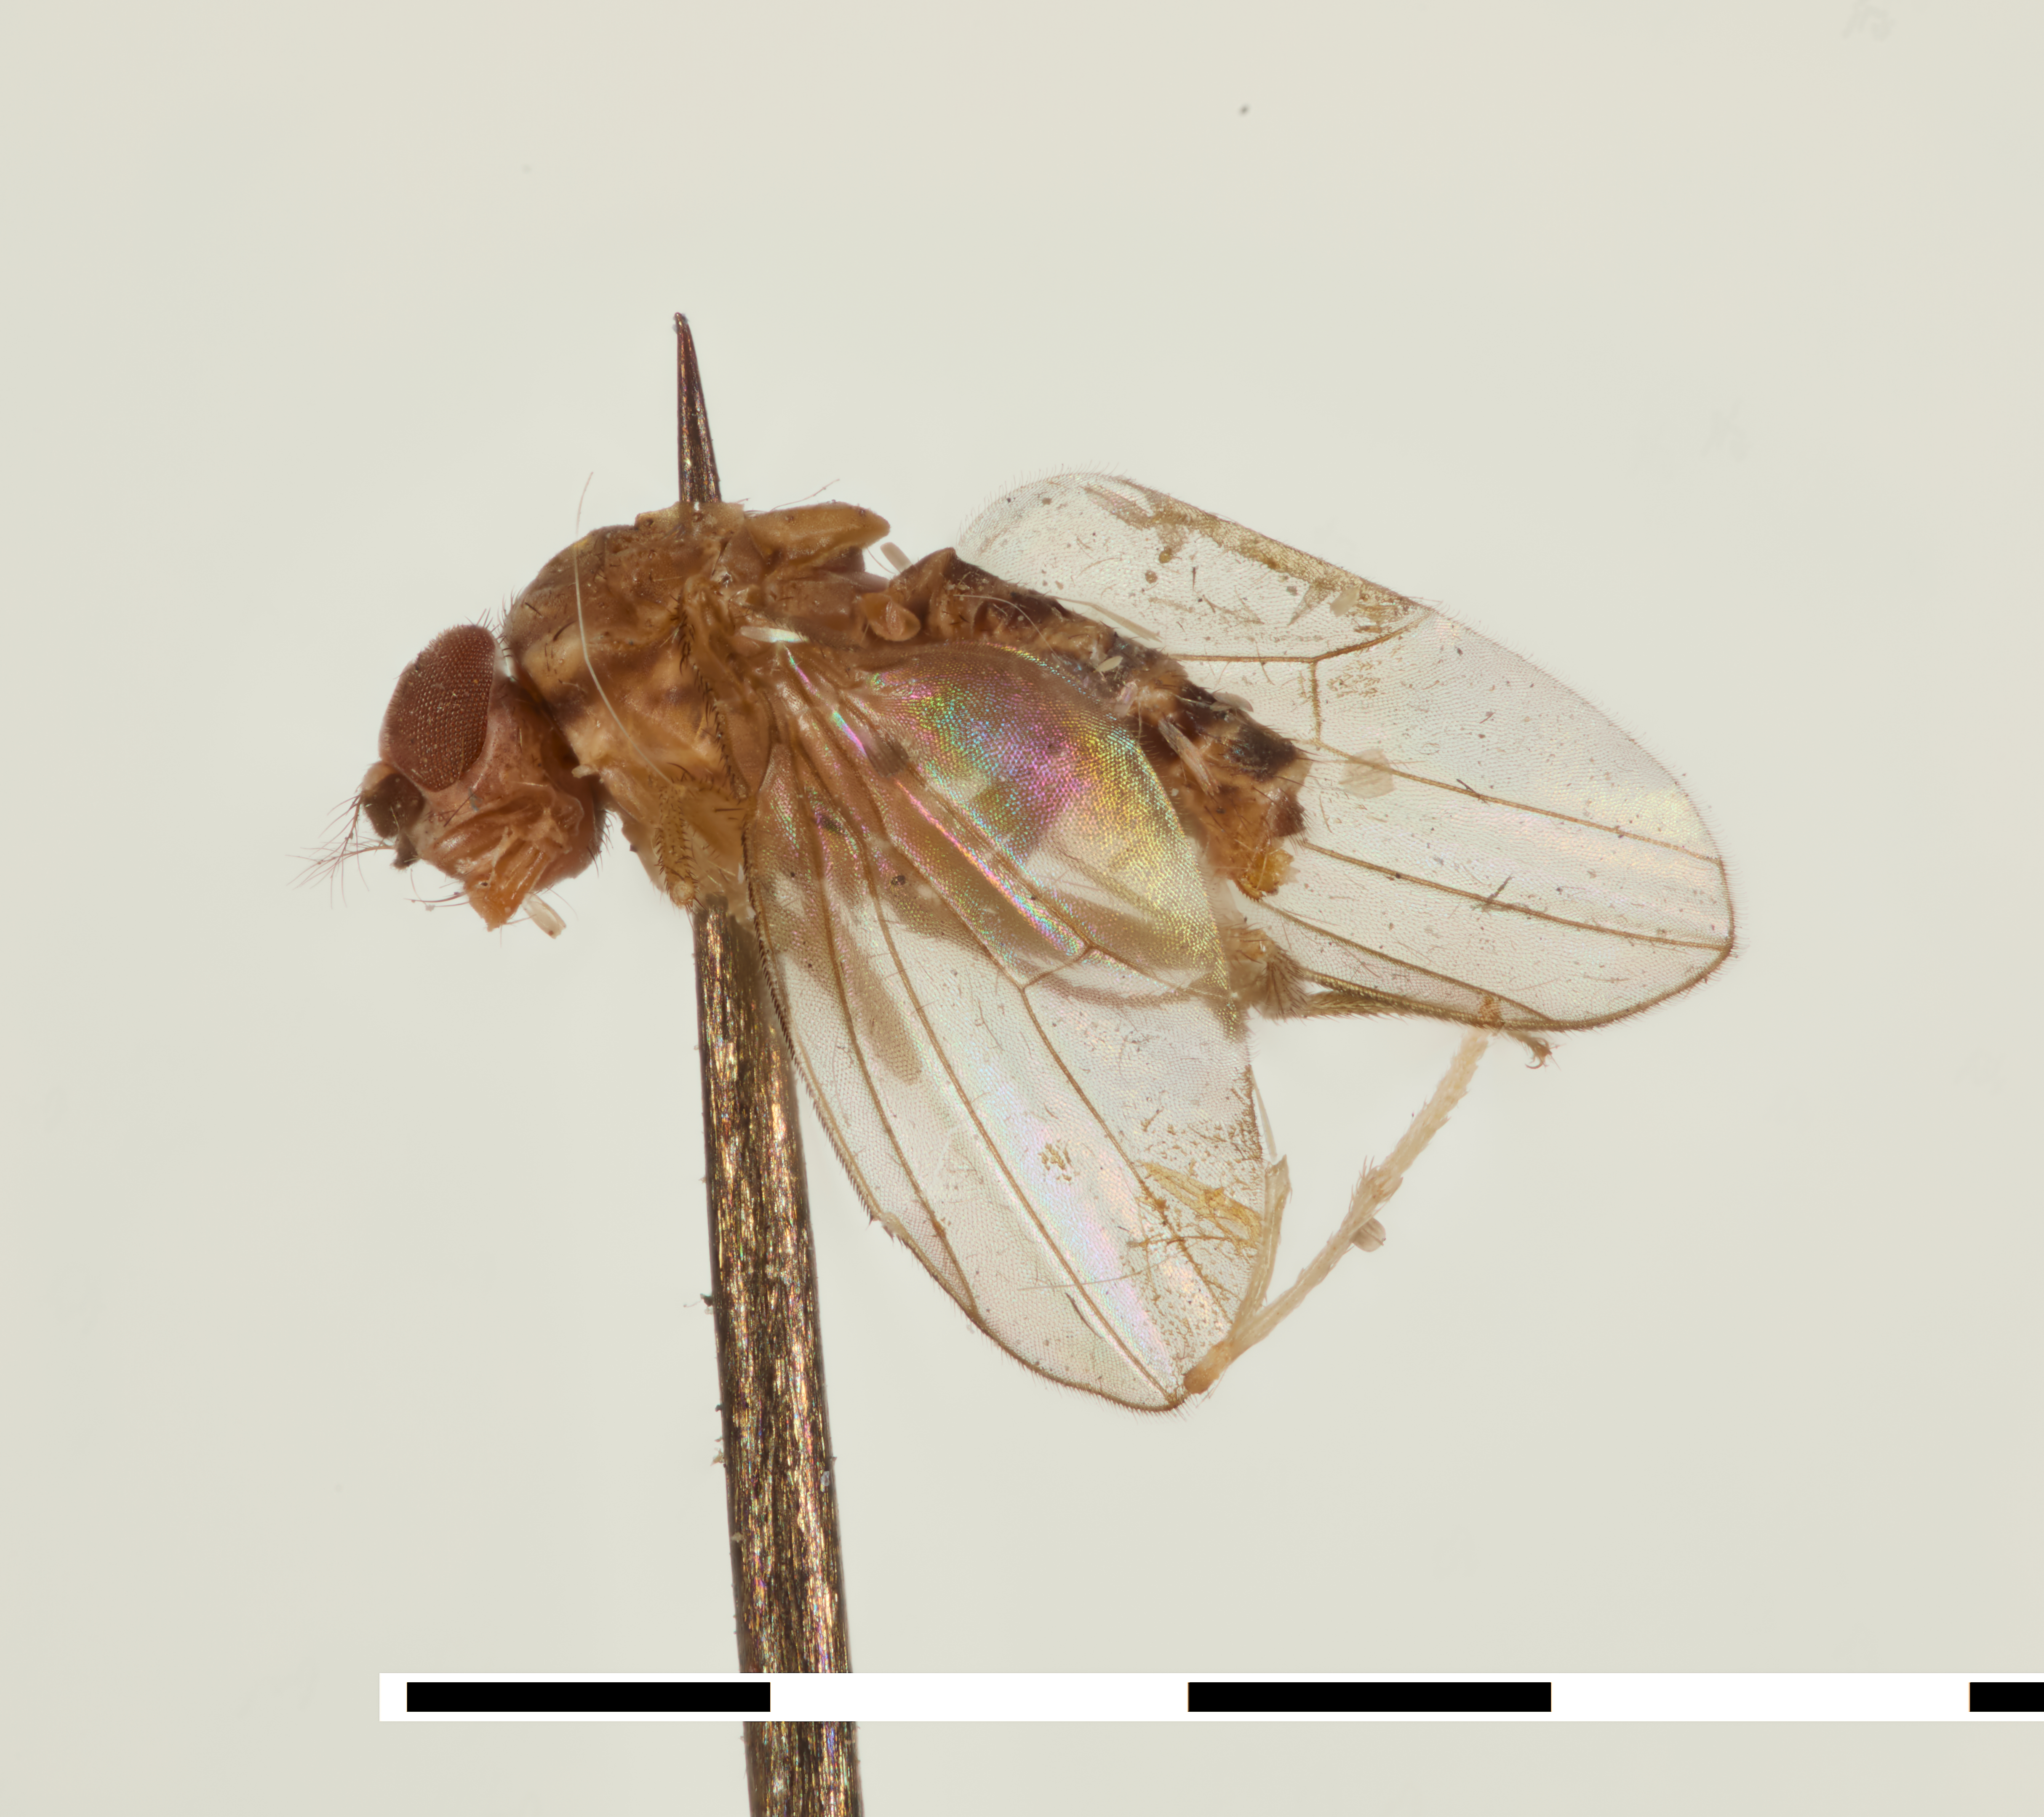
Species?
Drosophila busckii
